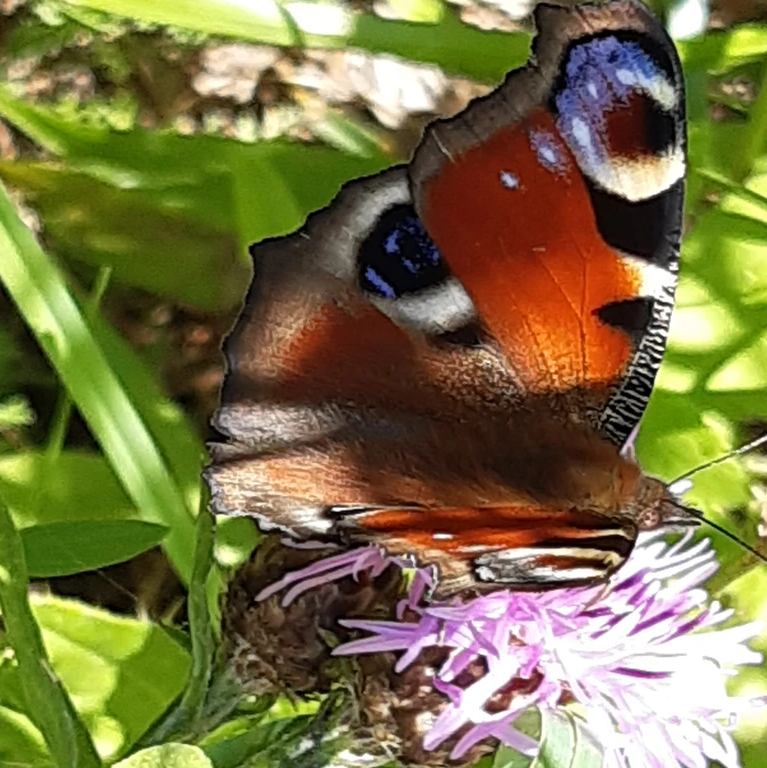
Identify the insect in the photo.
Aglais io
